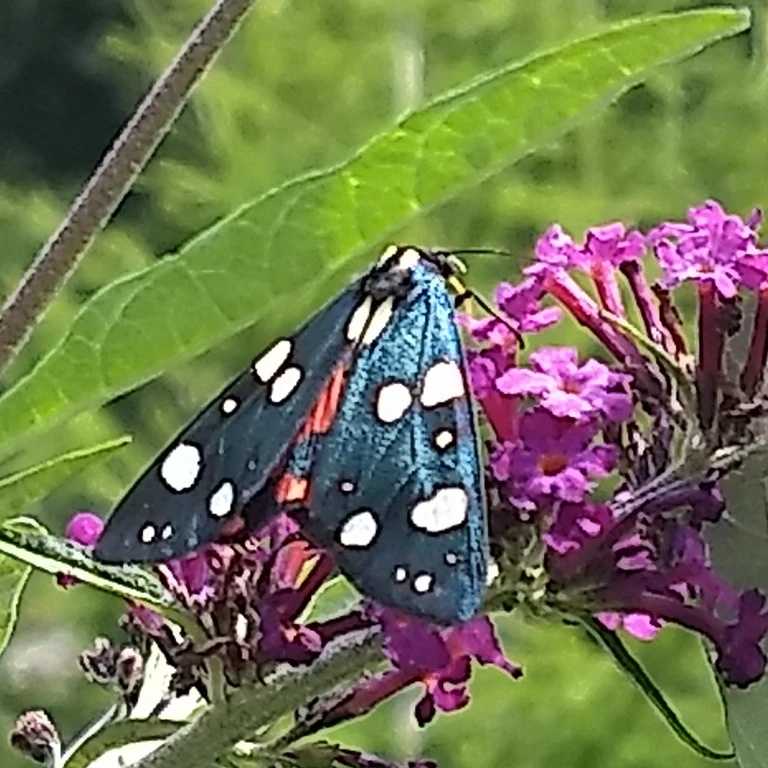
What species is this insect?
Callimorpha dominula
